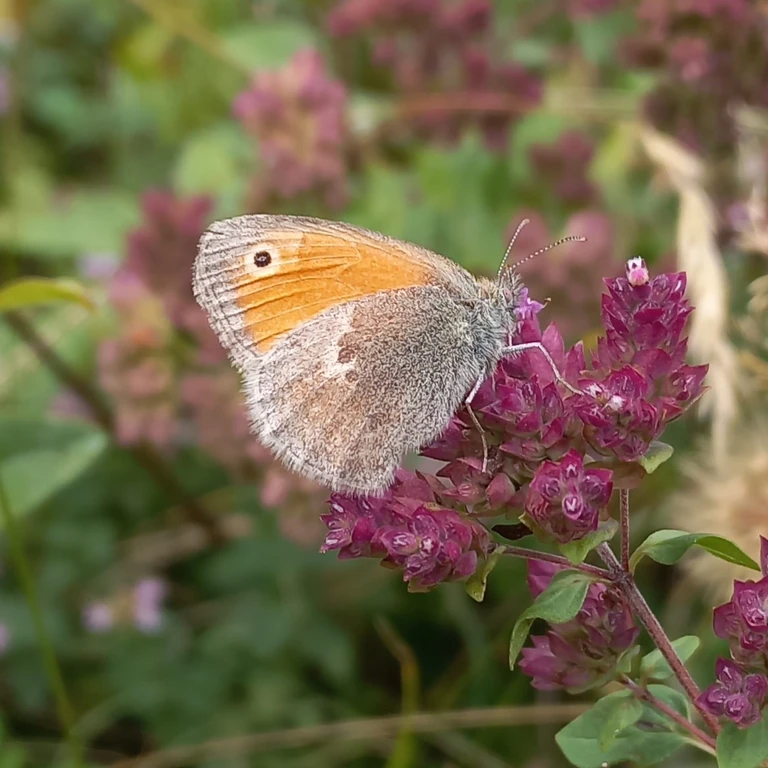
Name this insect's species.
Coenonympha pamphilus
